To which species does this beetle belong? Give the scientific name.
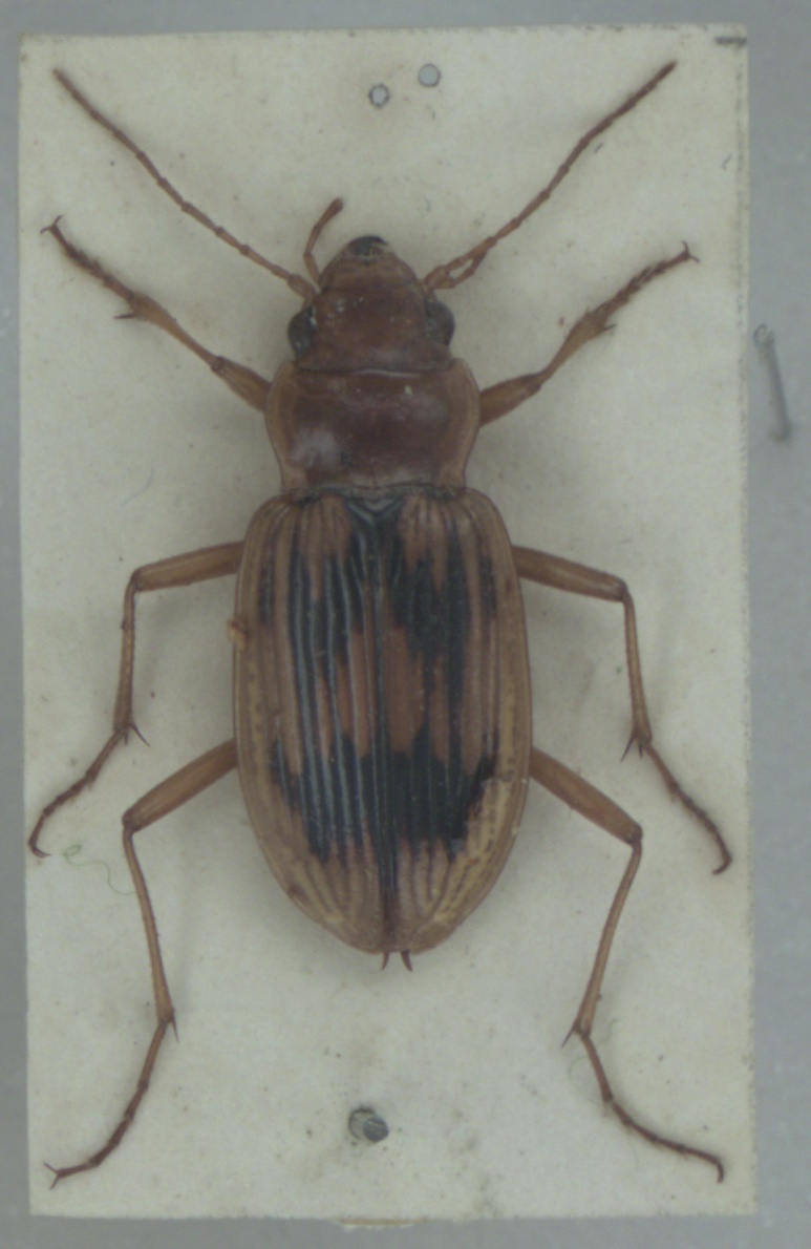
Nebria complanata
